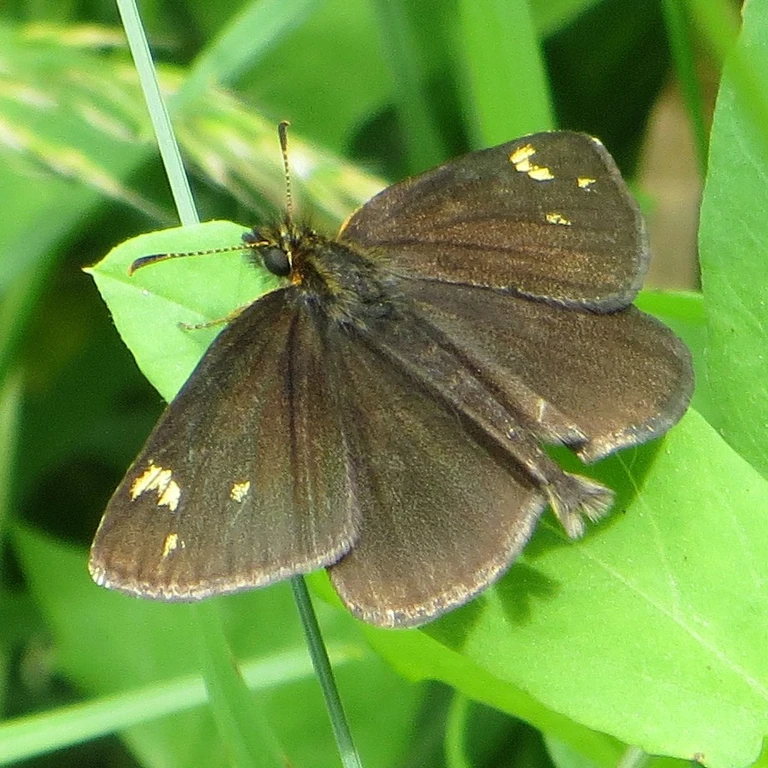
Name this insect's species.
Heteropterus morpheus
